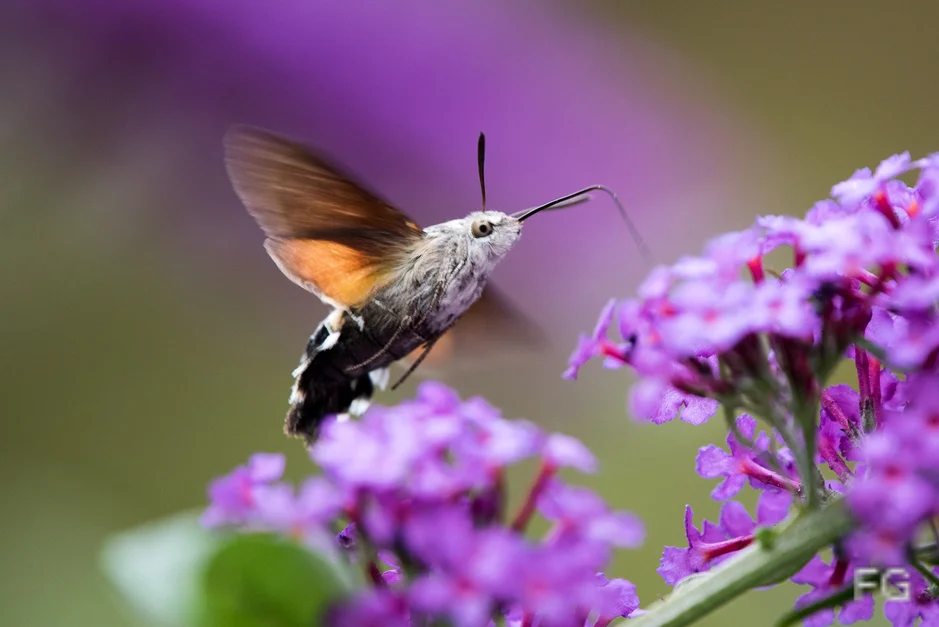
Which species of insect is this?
Macroglossum stellatarum
